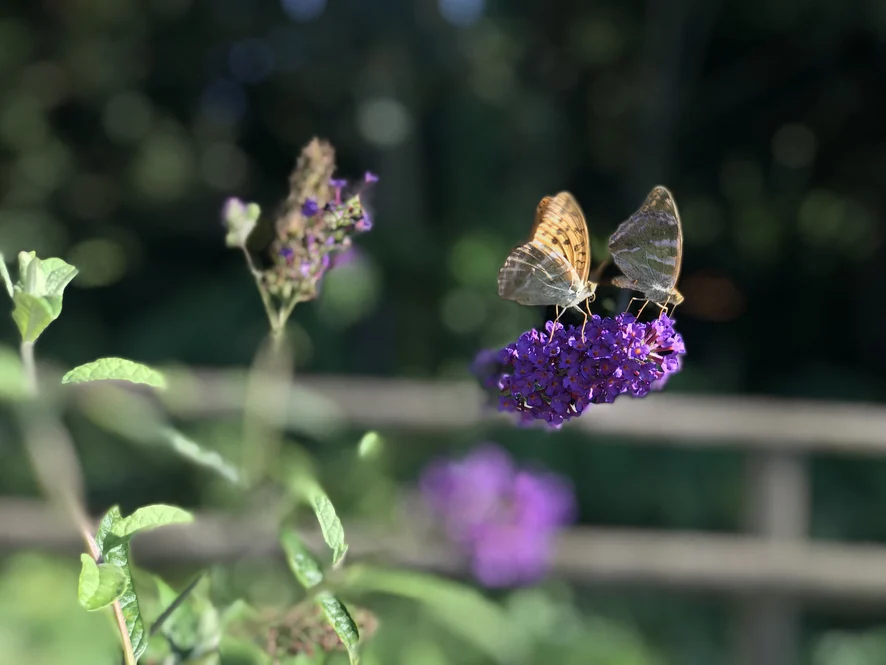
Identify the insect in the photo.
Argynnis paphia
